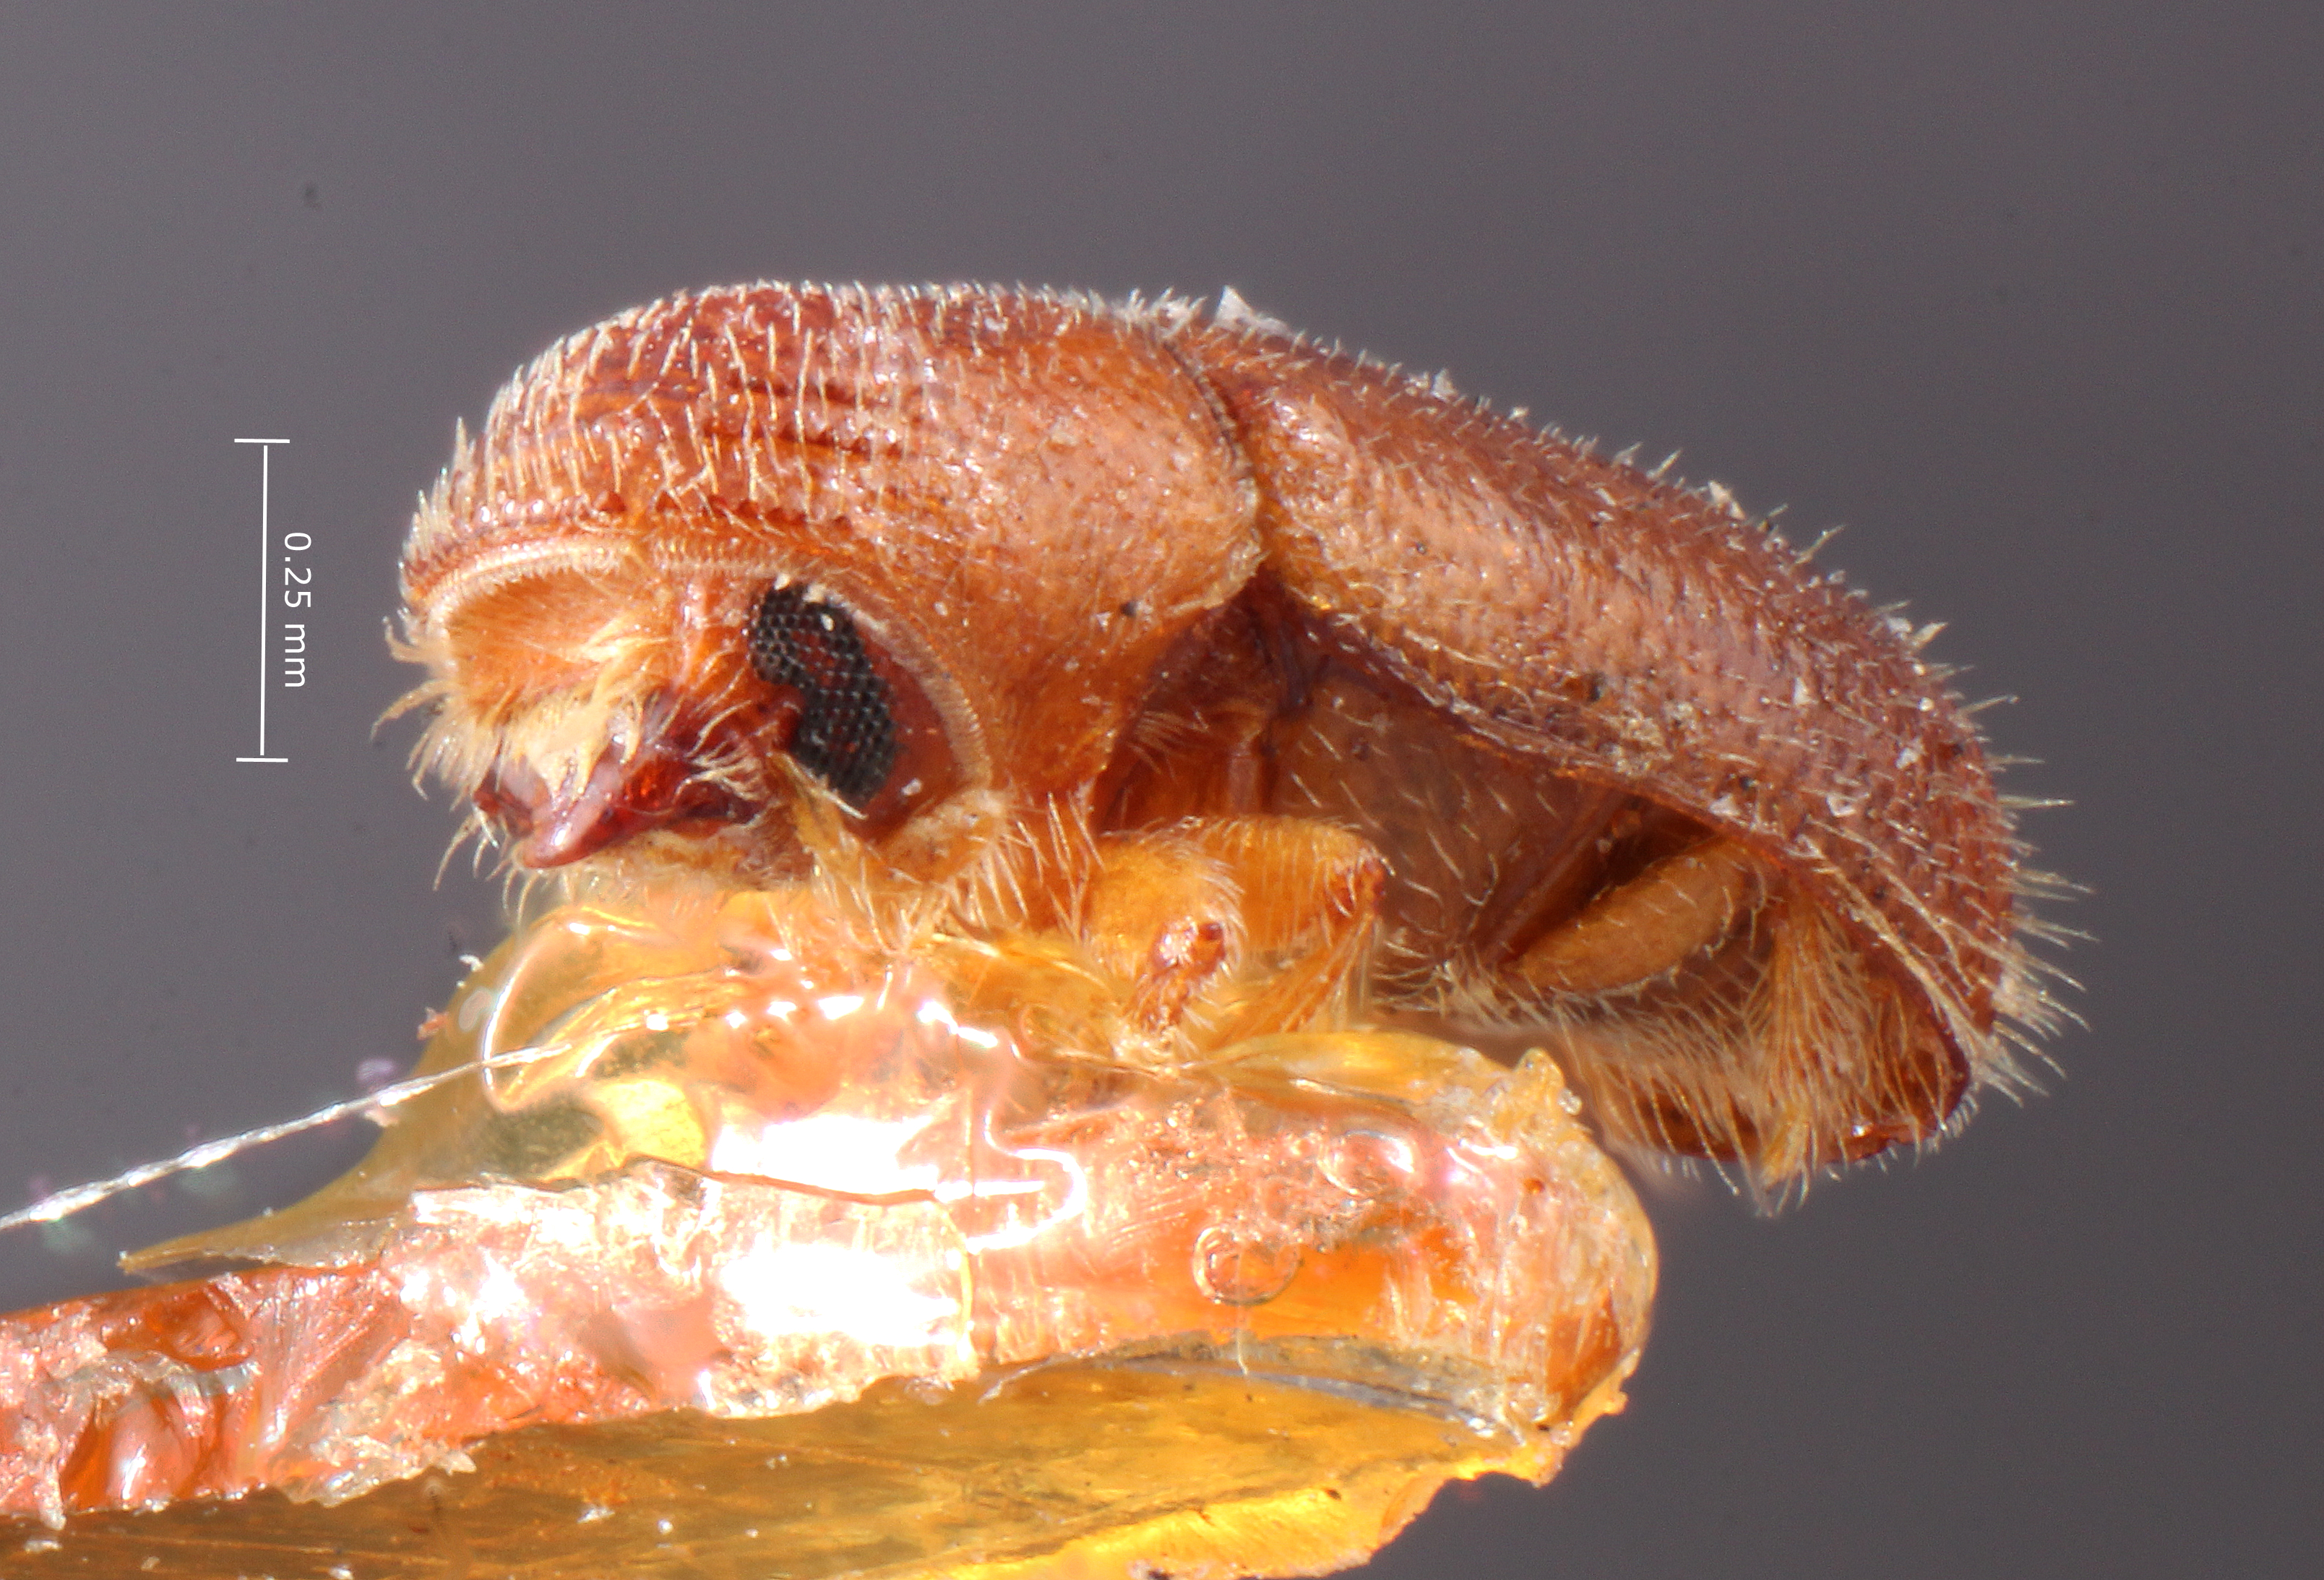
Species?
Pityophthorus juglandis
